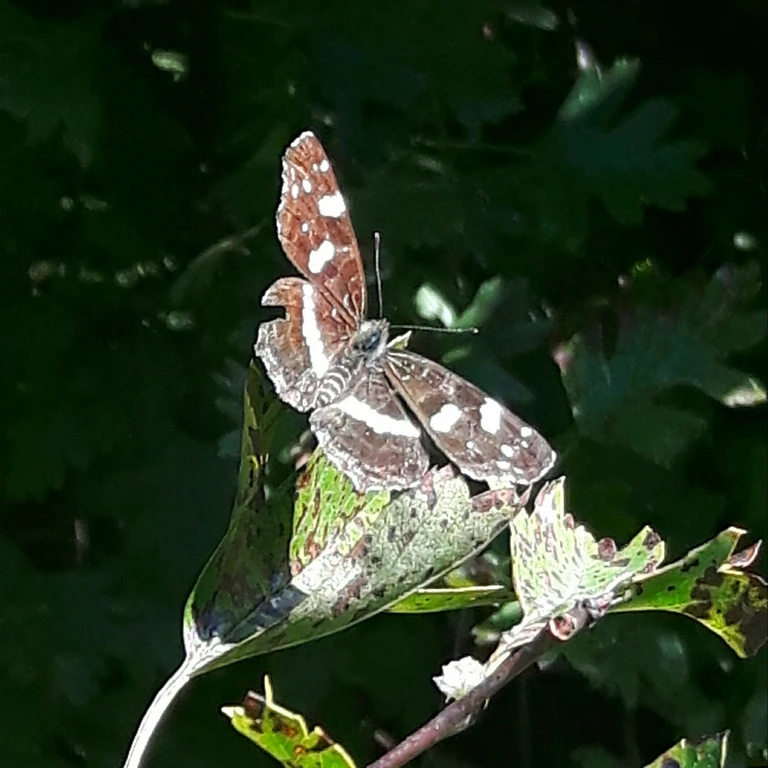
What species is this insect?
Araschnia levana
